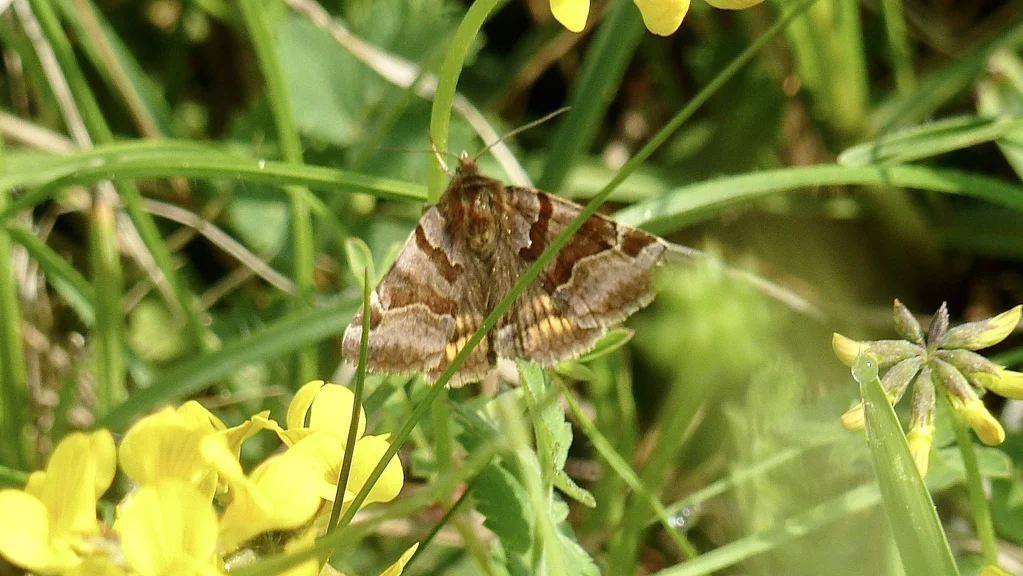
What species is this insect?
Euclidia glyphica
